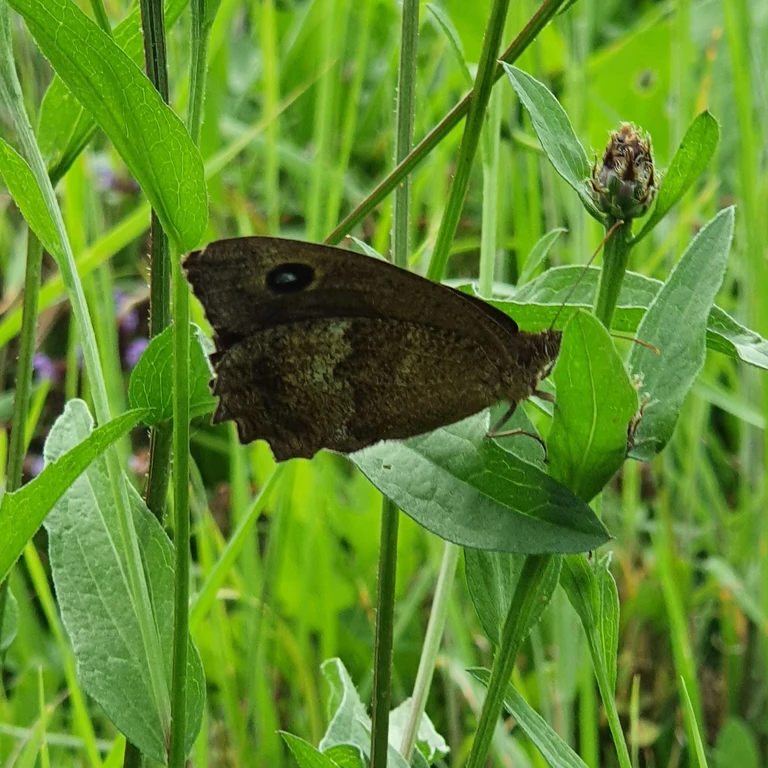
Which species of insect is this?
Minois dryas
